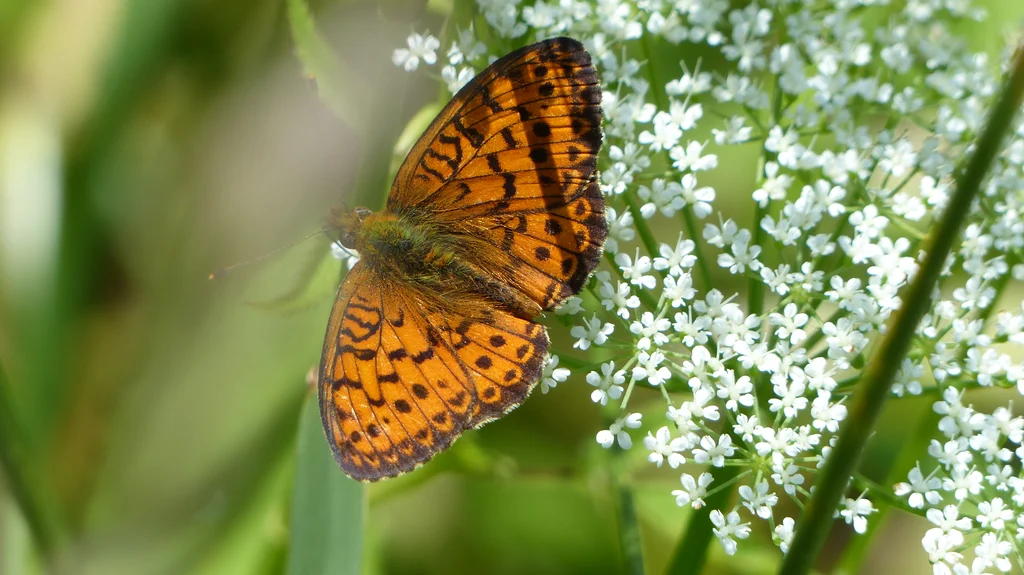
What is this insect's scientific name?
Brenthis ino
